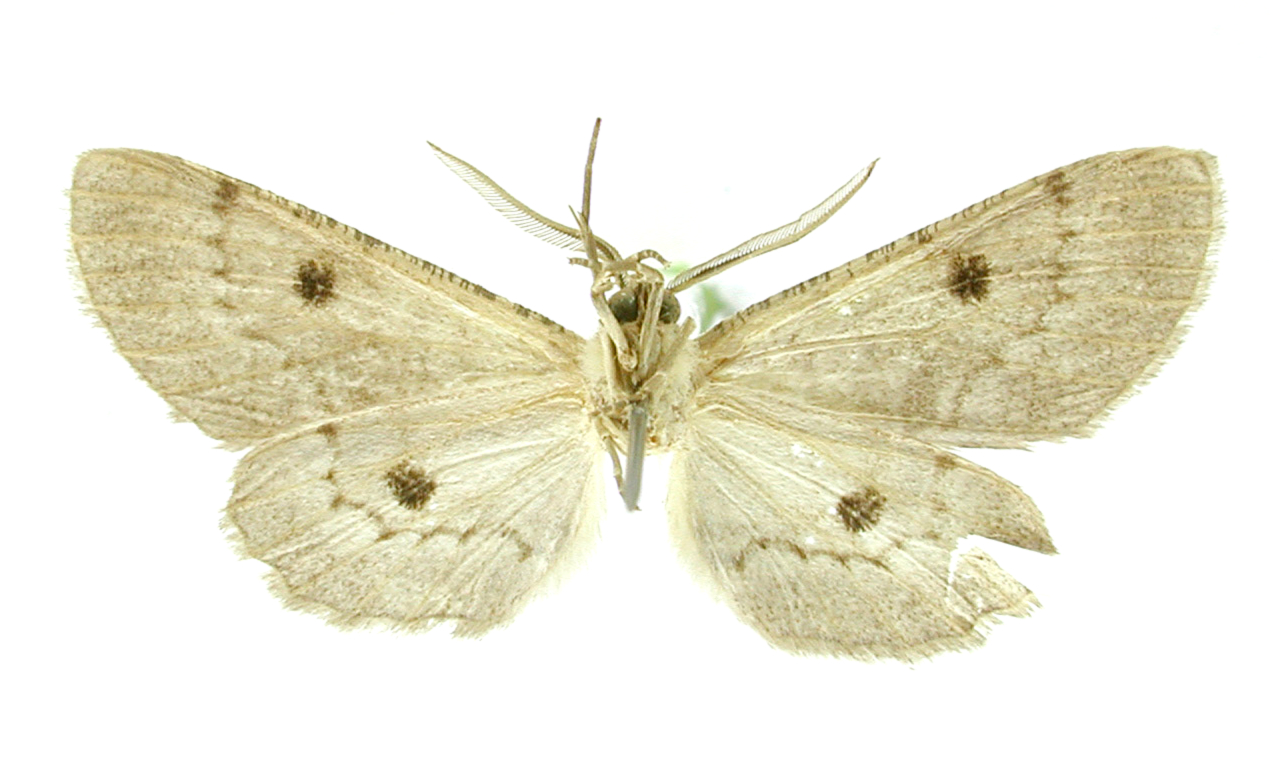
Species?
Gloduria dyslogista
